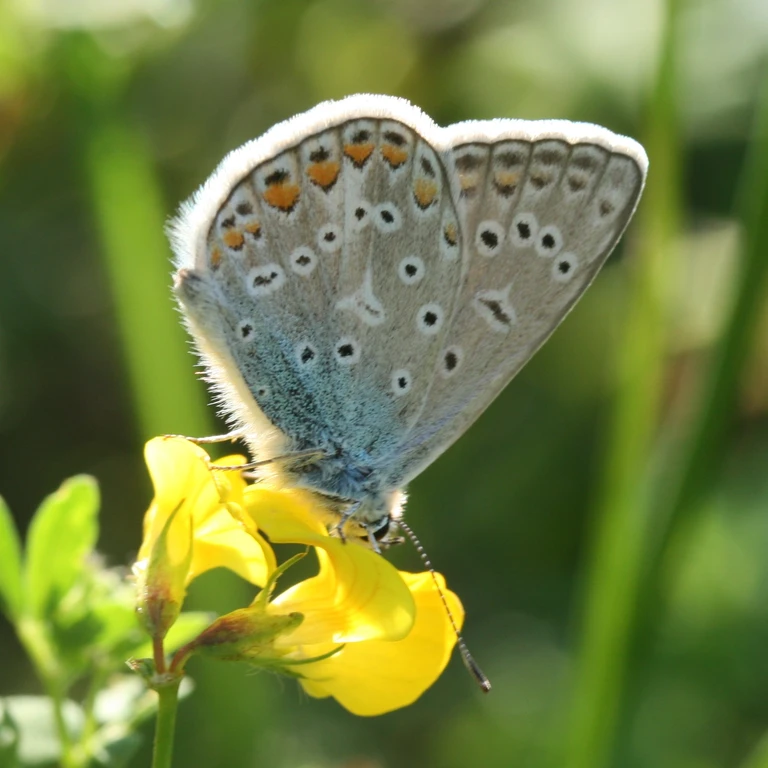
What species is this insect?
Polyommatus icarus
